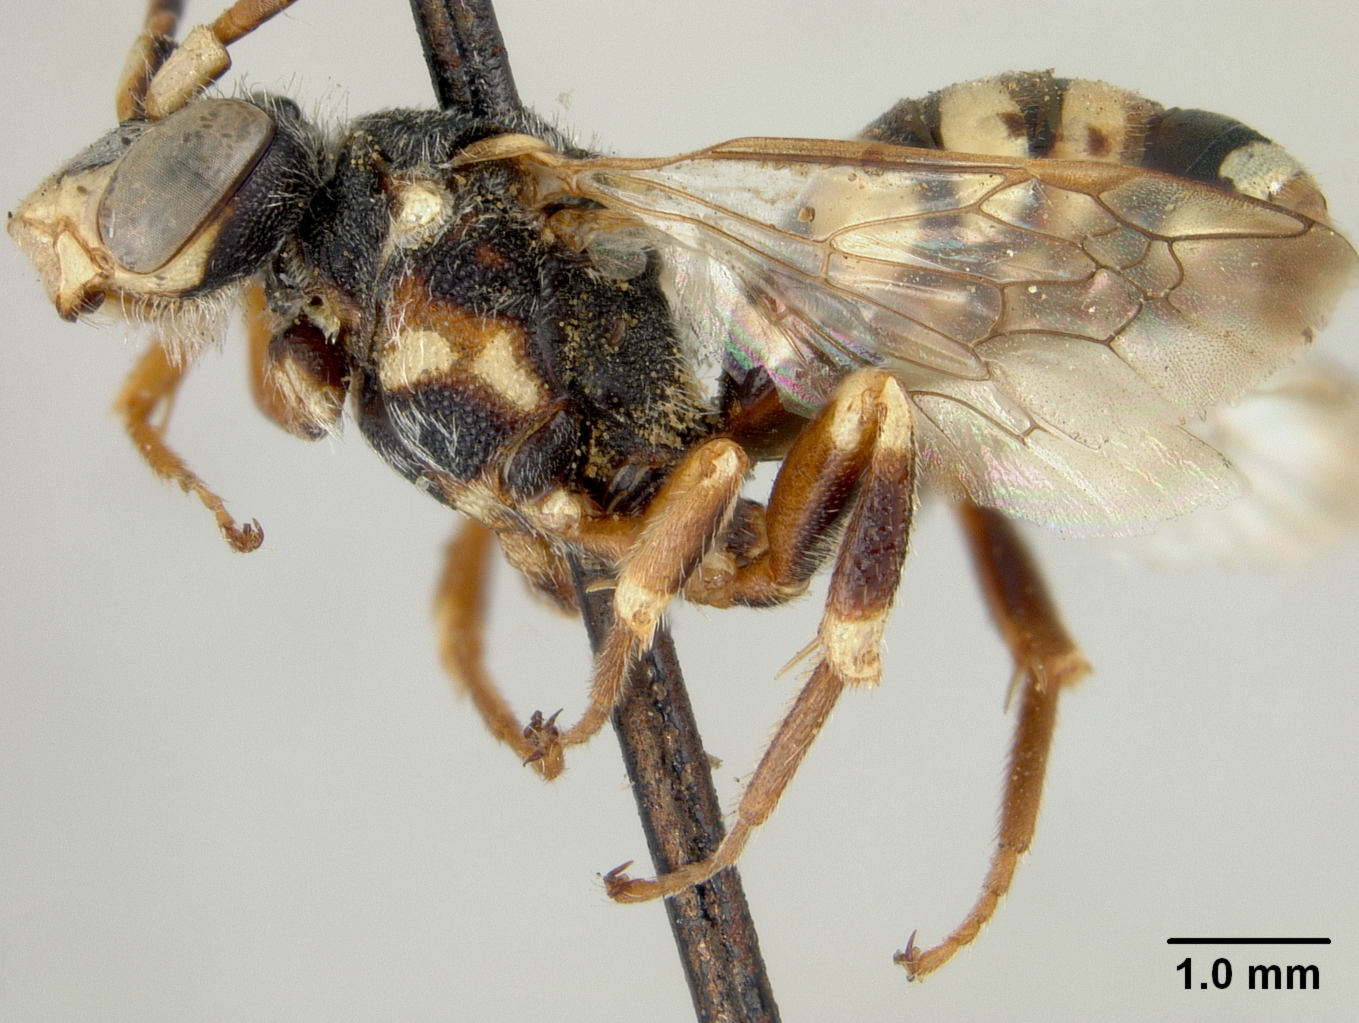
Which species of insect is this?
Nomada jennei
